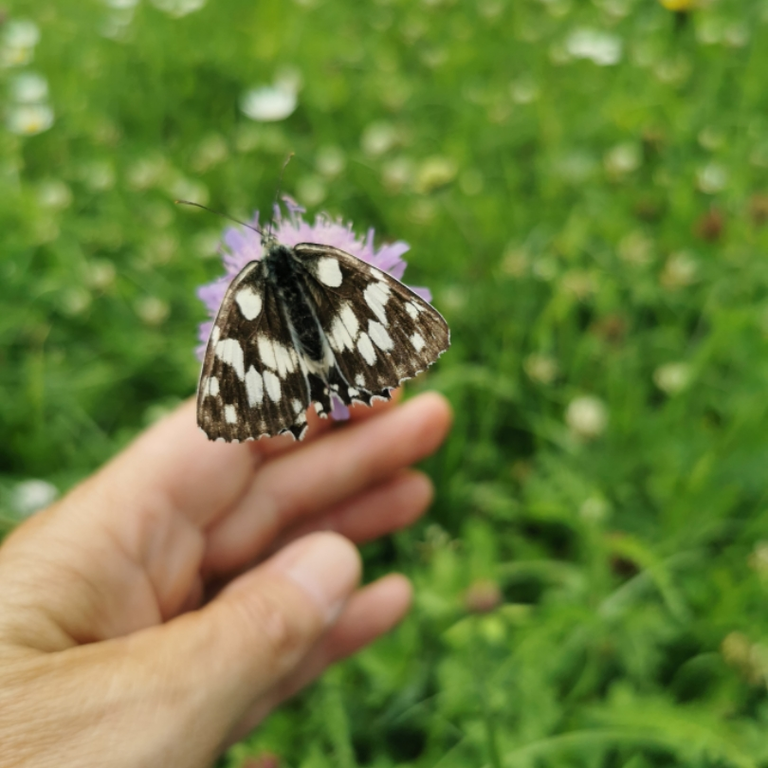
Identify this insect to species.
Melanargia galathea
